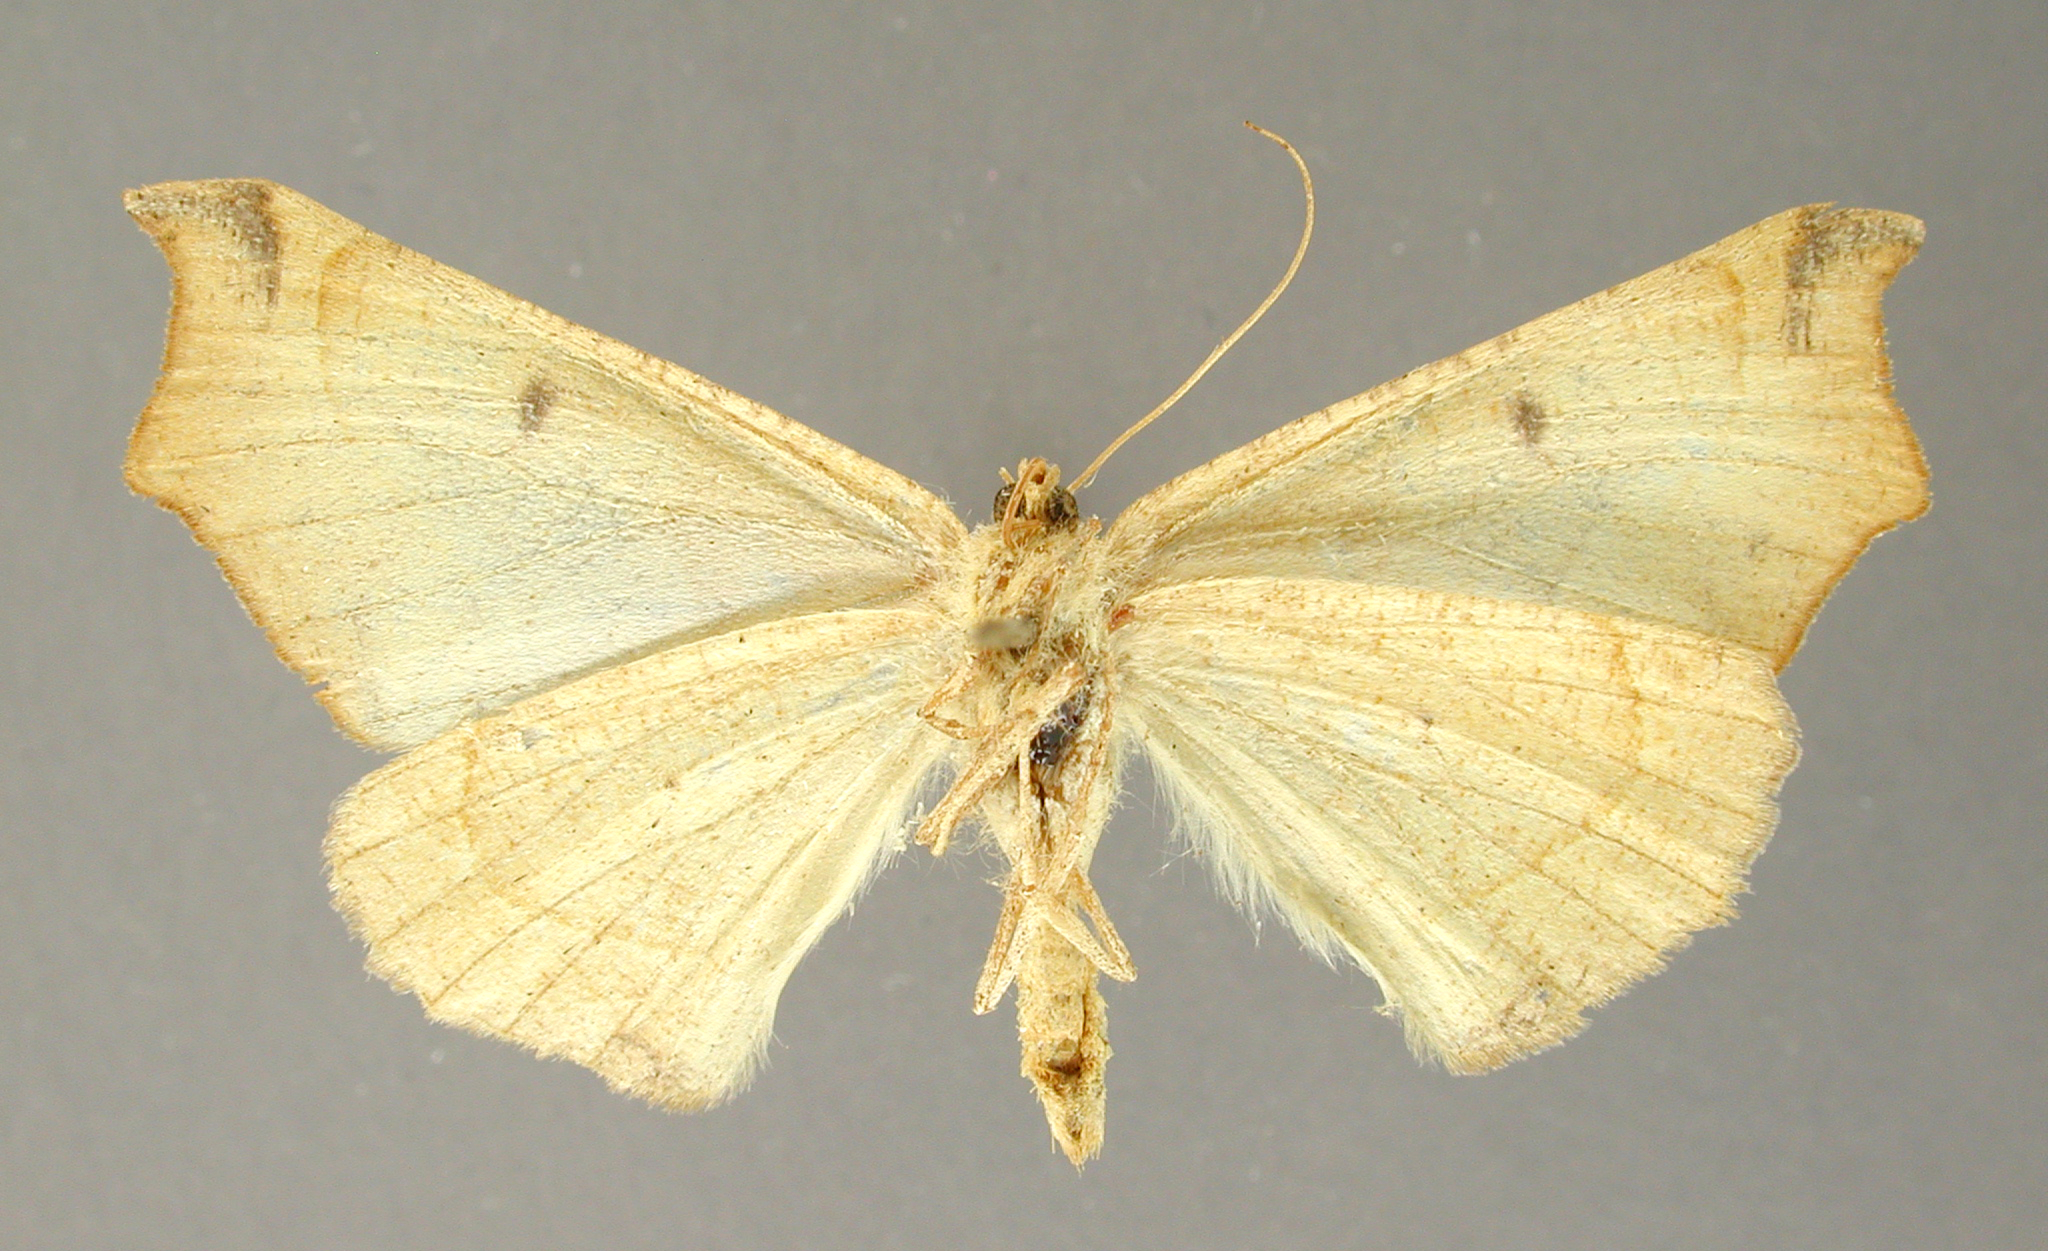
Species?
Tetracis erosinata
